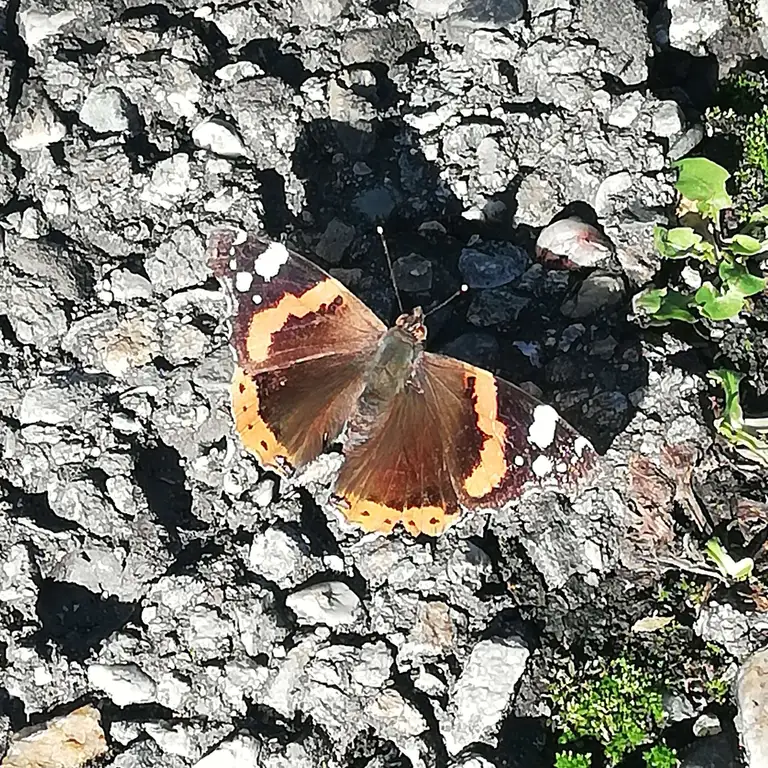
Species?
Vanessa atalanta
